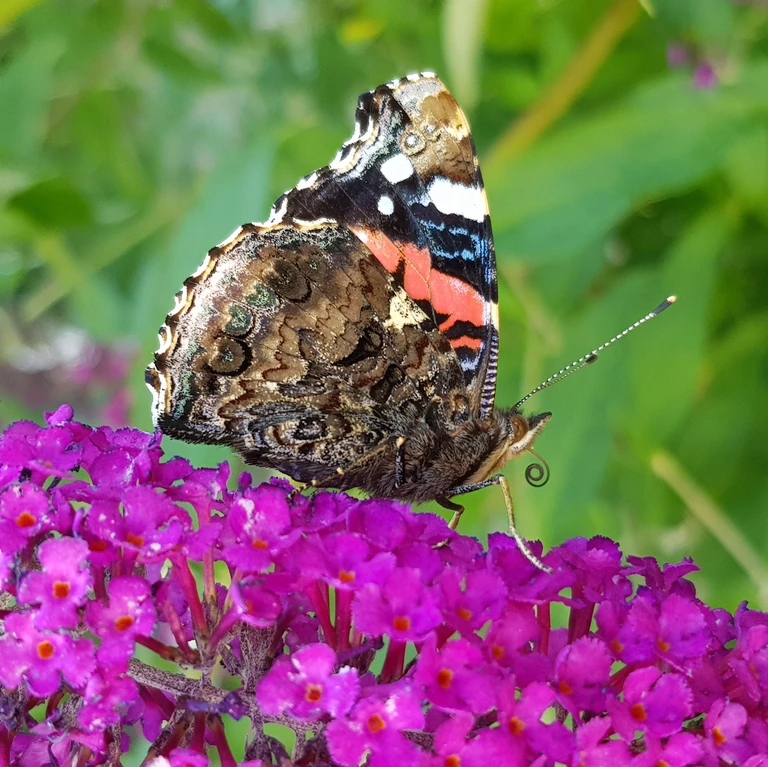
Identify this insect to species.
Vanessa atalanta
